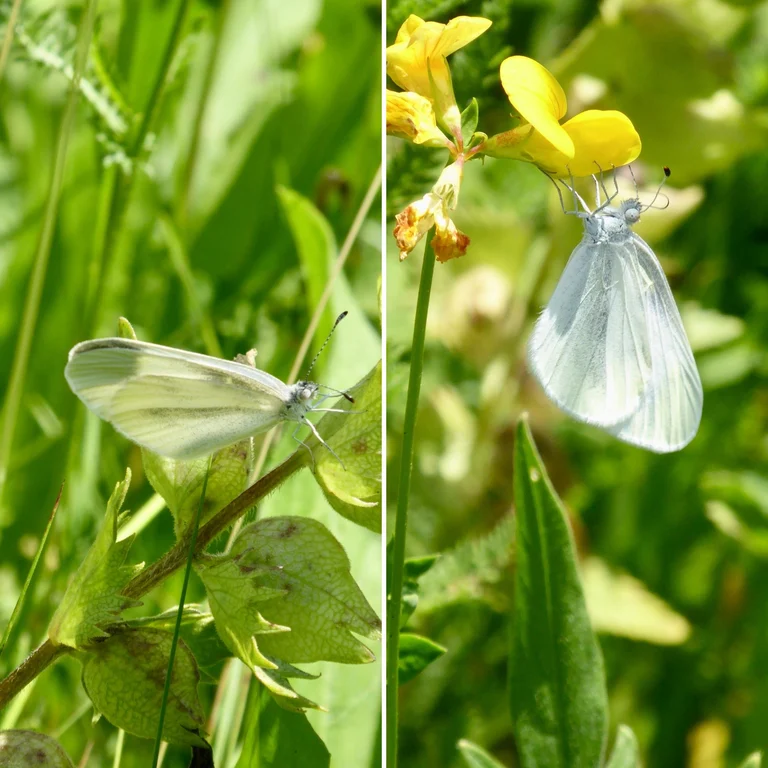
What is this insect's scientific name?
Leptidea sinapis/juvernica
